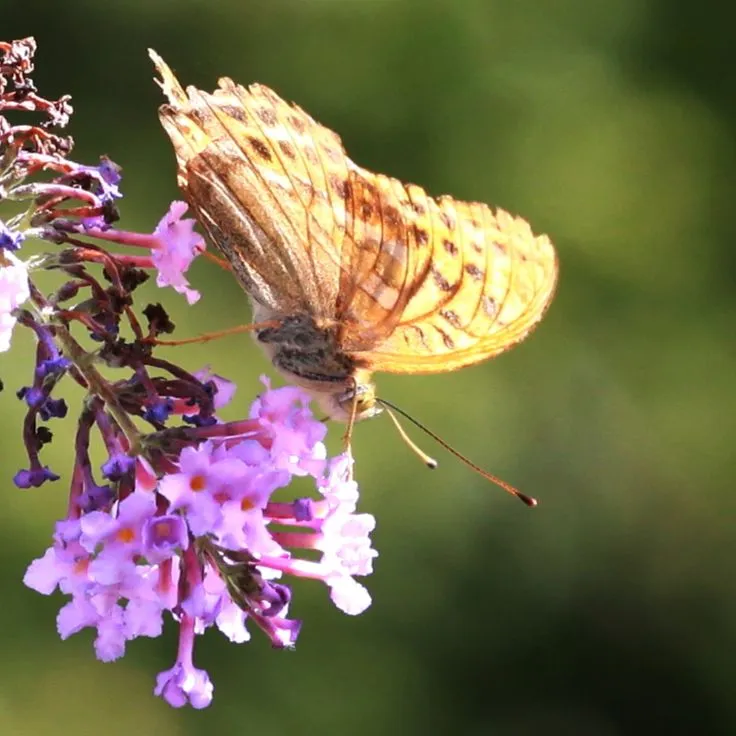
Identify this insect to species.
Argynnis paphia
